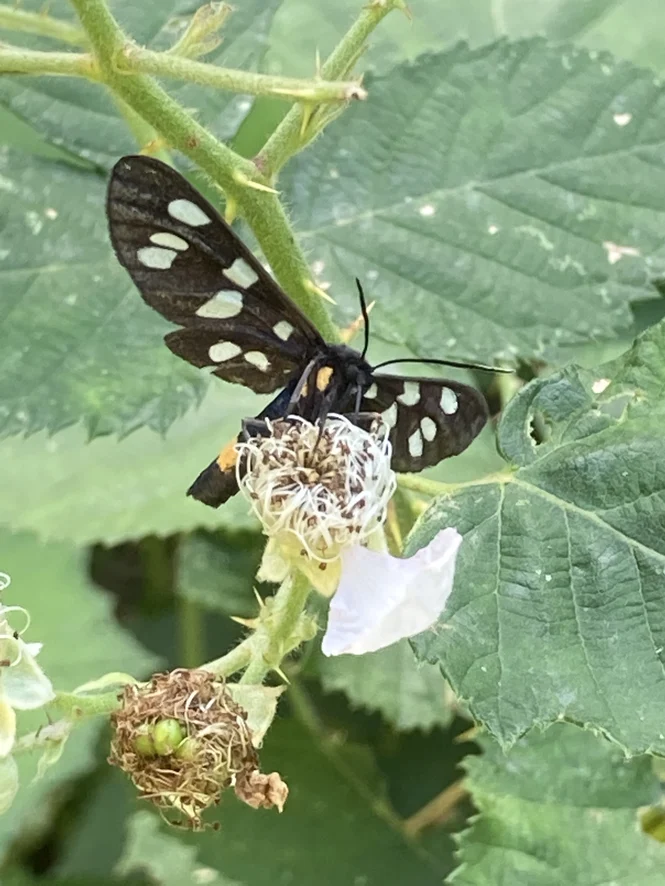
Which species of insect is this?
Amata phegea
